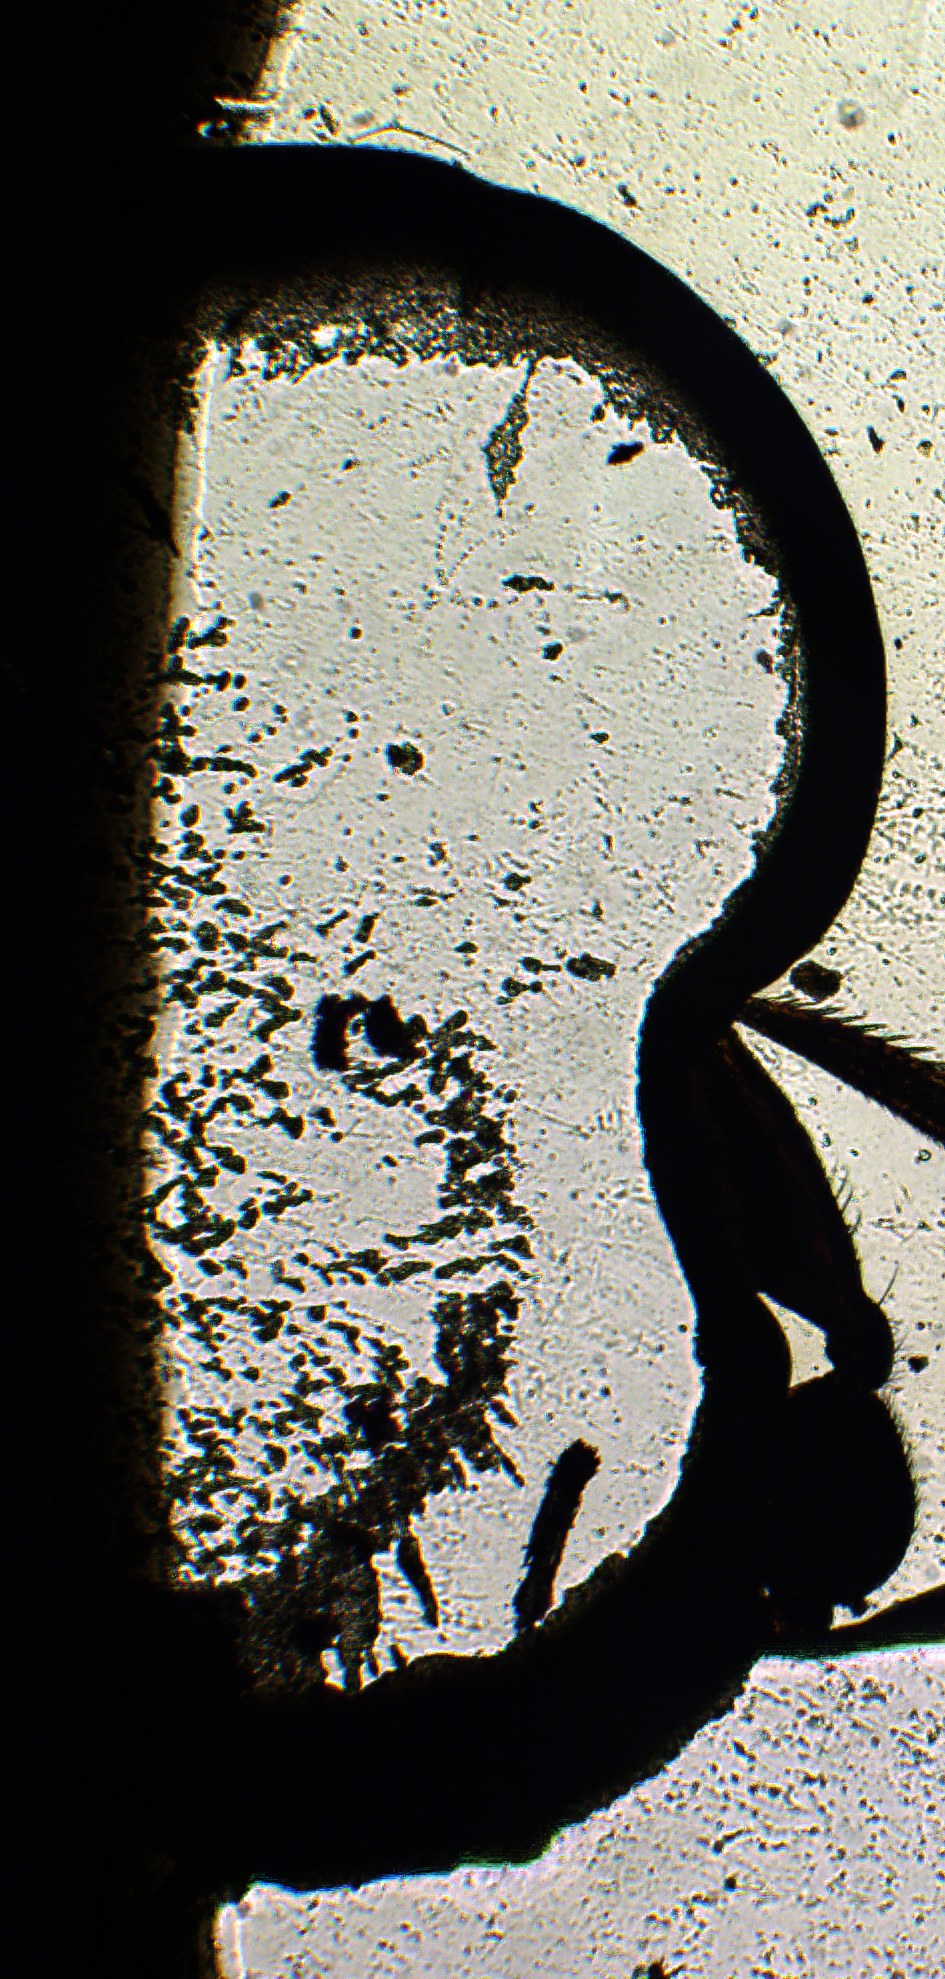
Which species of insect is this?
Prodecatoma bhatiai
